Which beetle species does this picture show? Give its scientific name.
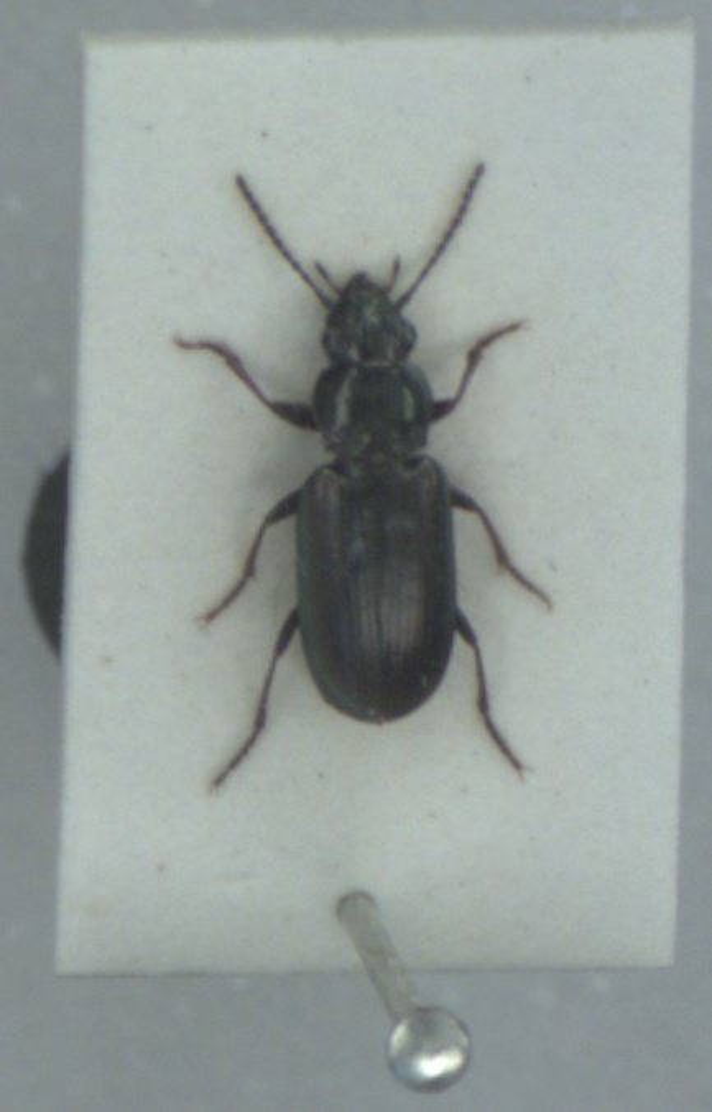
Pogonus littoralis
